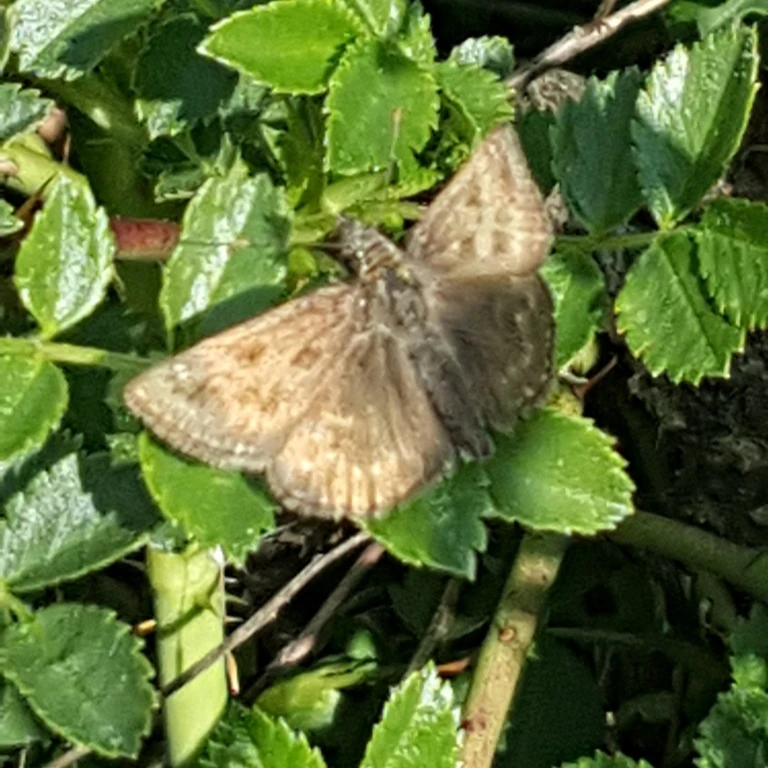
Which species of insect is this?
Erynnis tages
